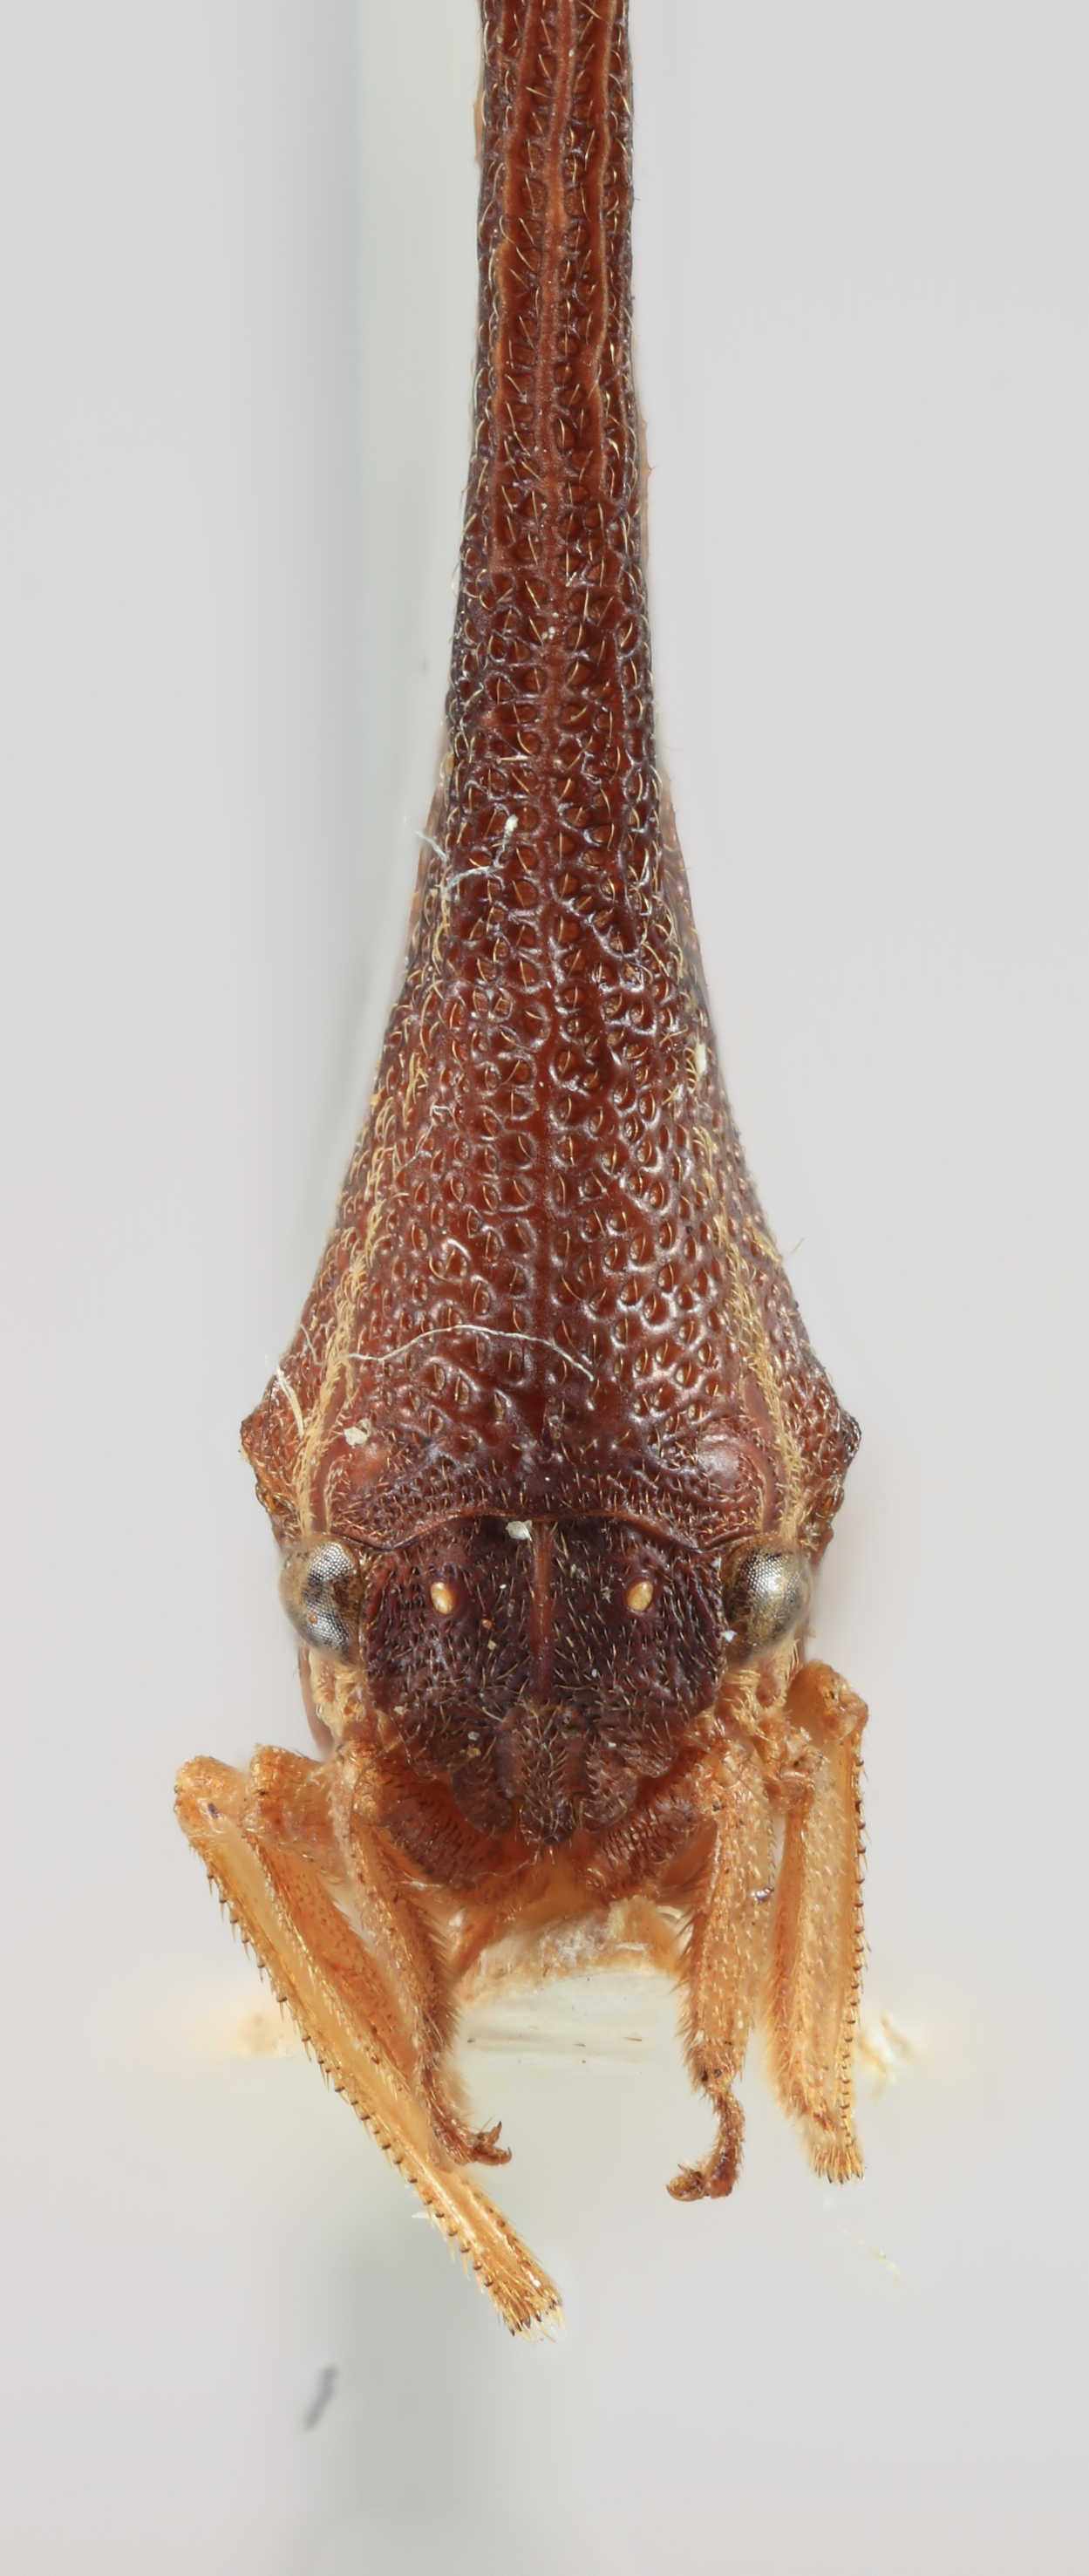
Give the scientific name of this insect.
Pyrgonota binodis
